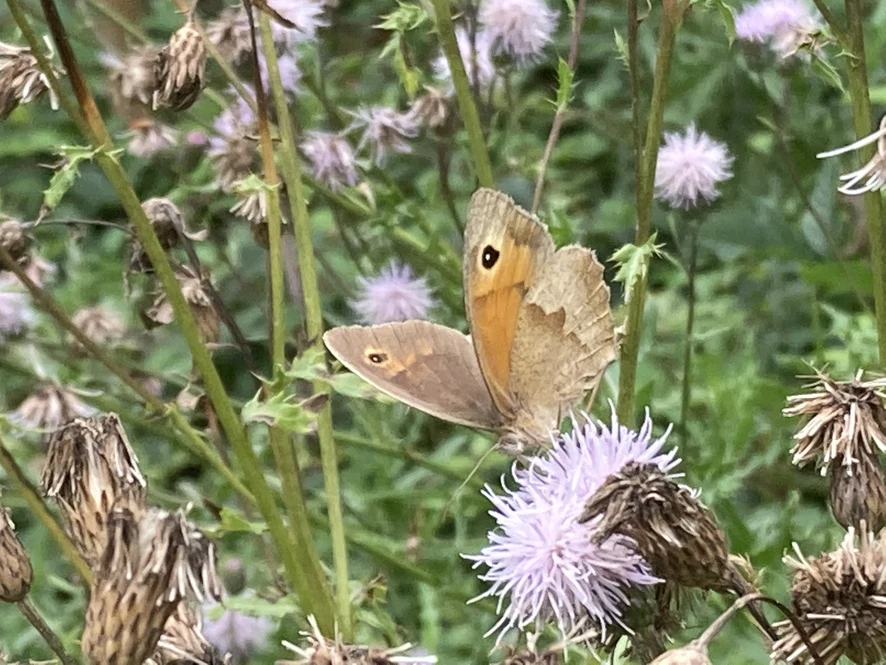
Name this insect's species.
Maniola jurtina
